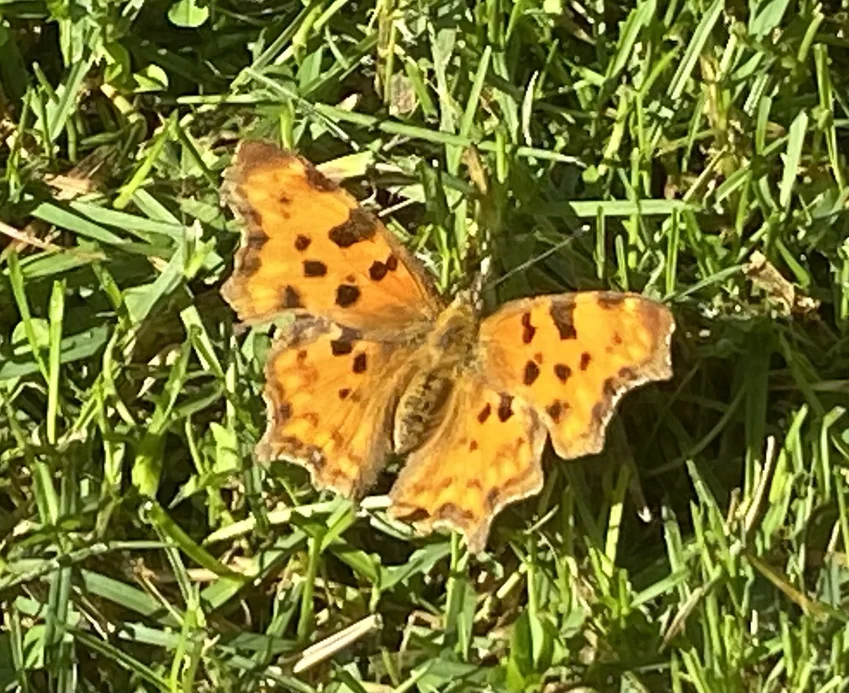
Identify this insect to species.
Polygonia c-album
